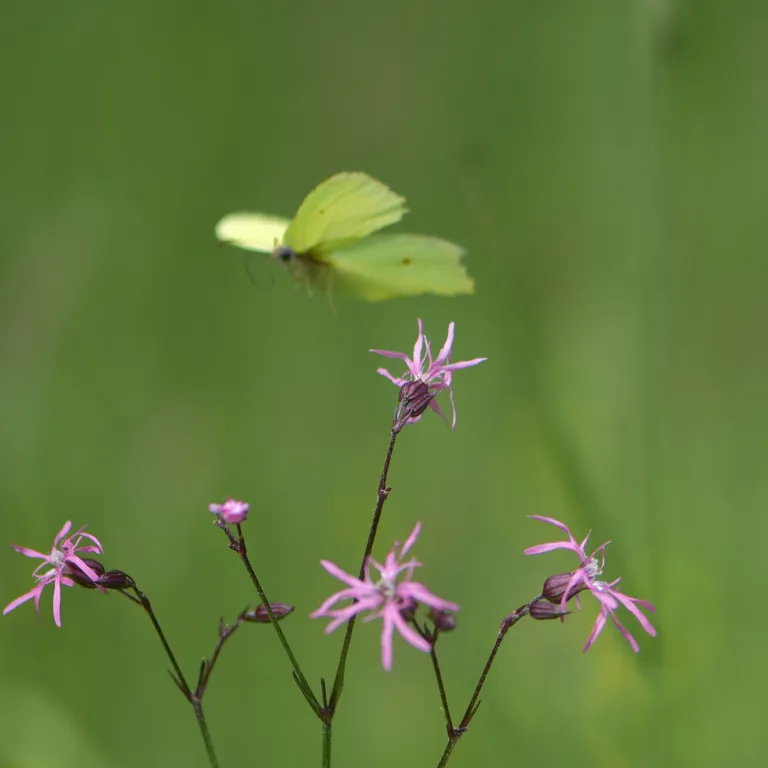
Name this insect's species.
Gonepteryx rhamni
